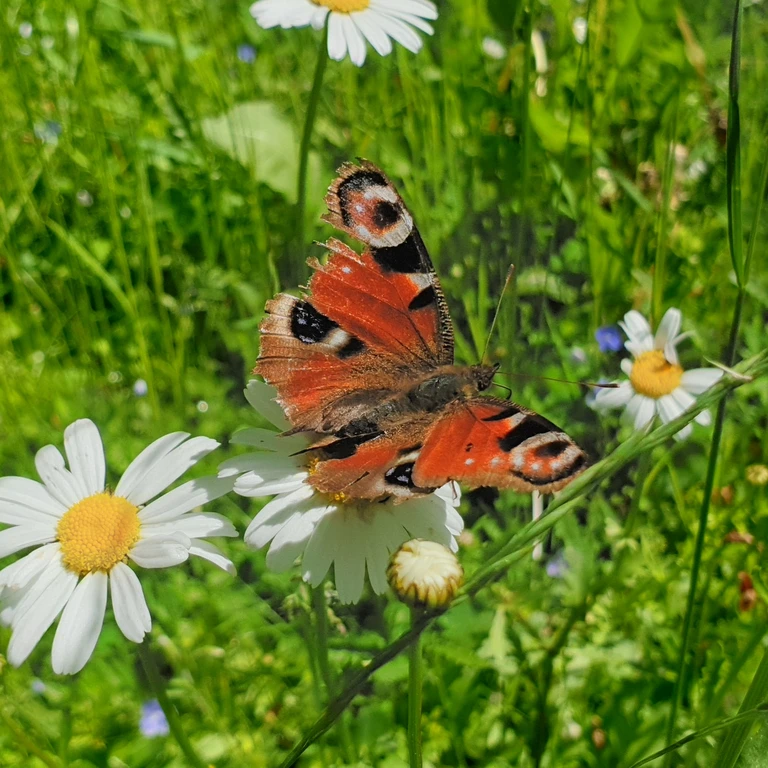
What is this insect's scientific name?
Aglais io
